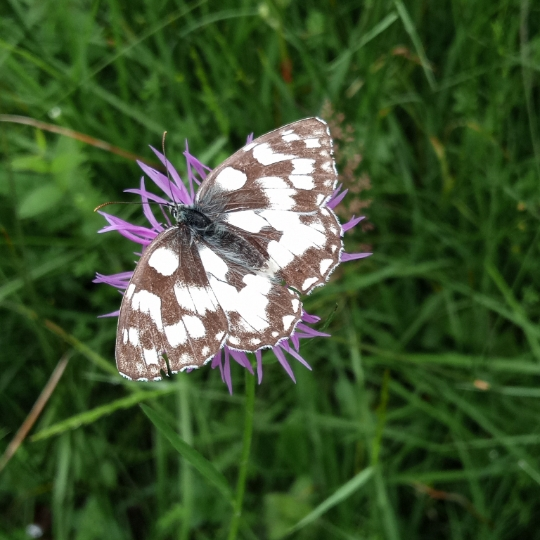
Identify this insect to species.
Melanargia galathea
